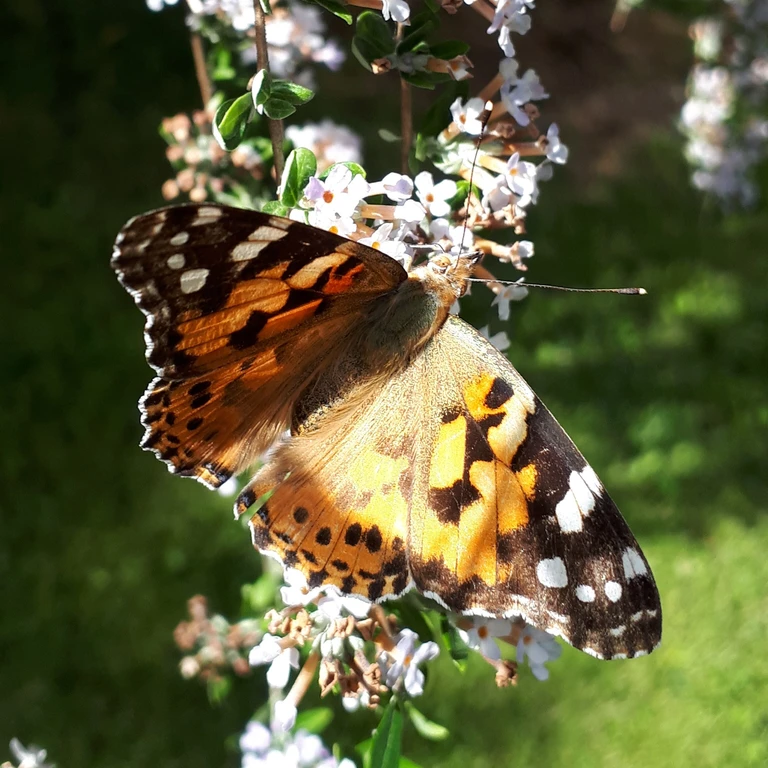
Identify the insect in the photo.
Vanessa cardui
